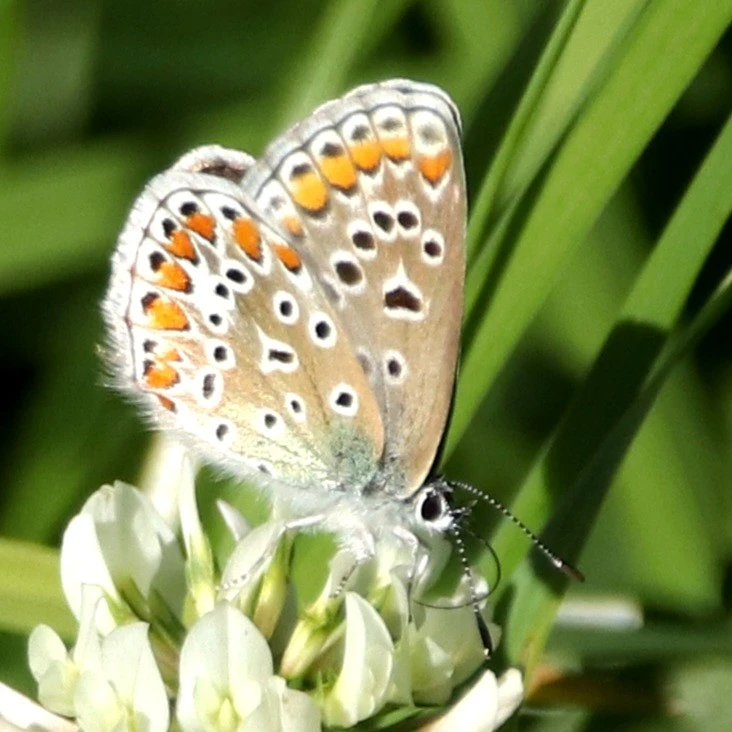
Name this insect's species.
Polyommatus icarus
